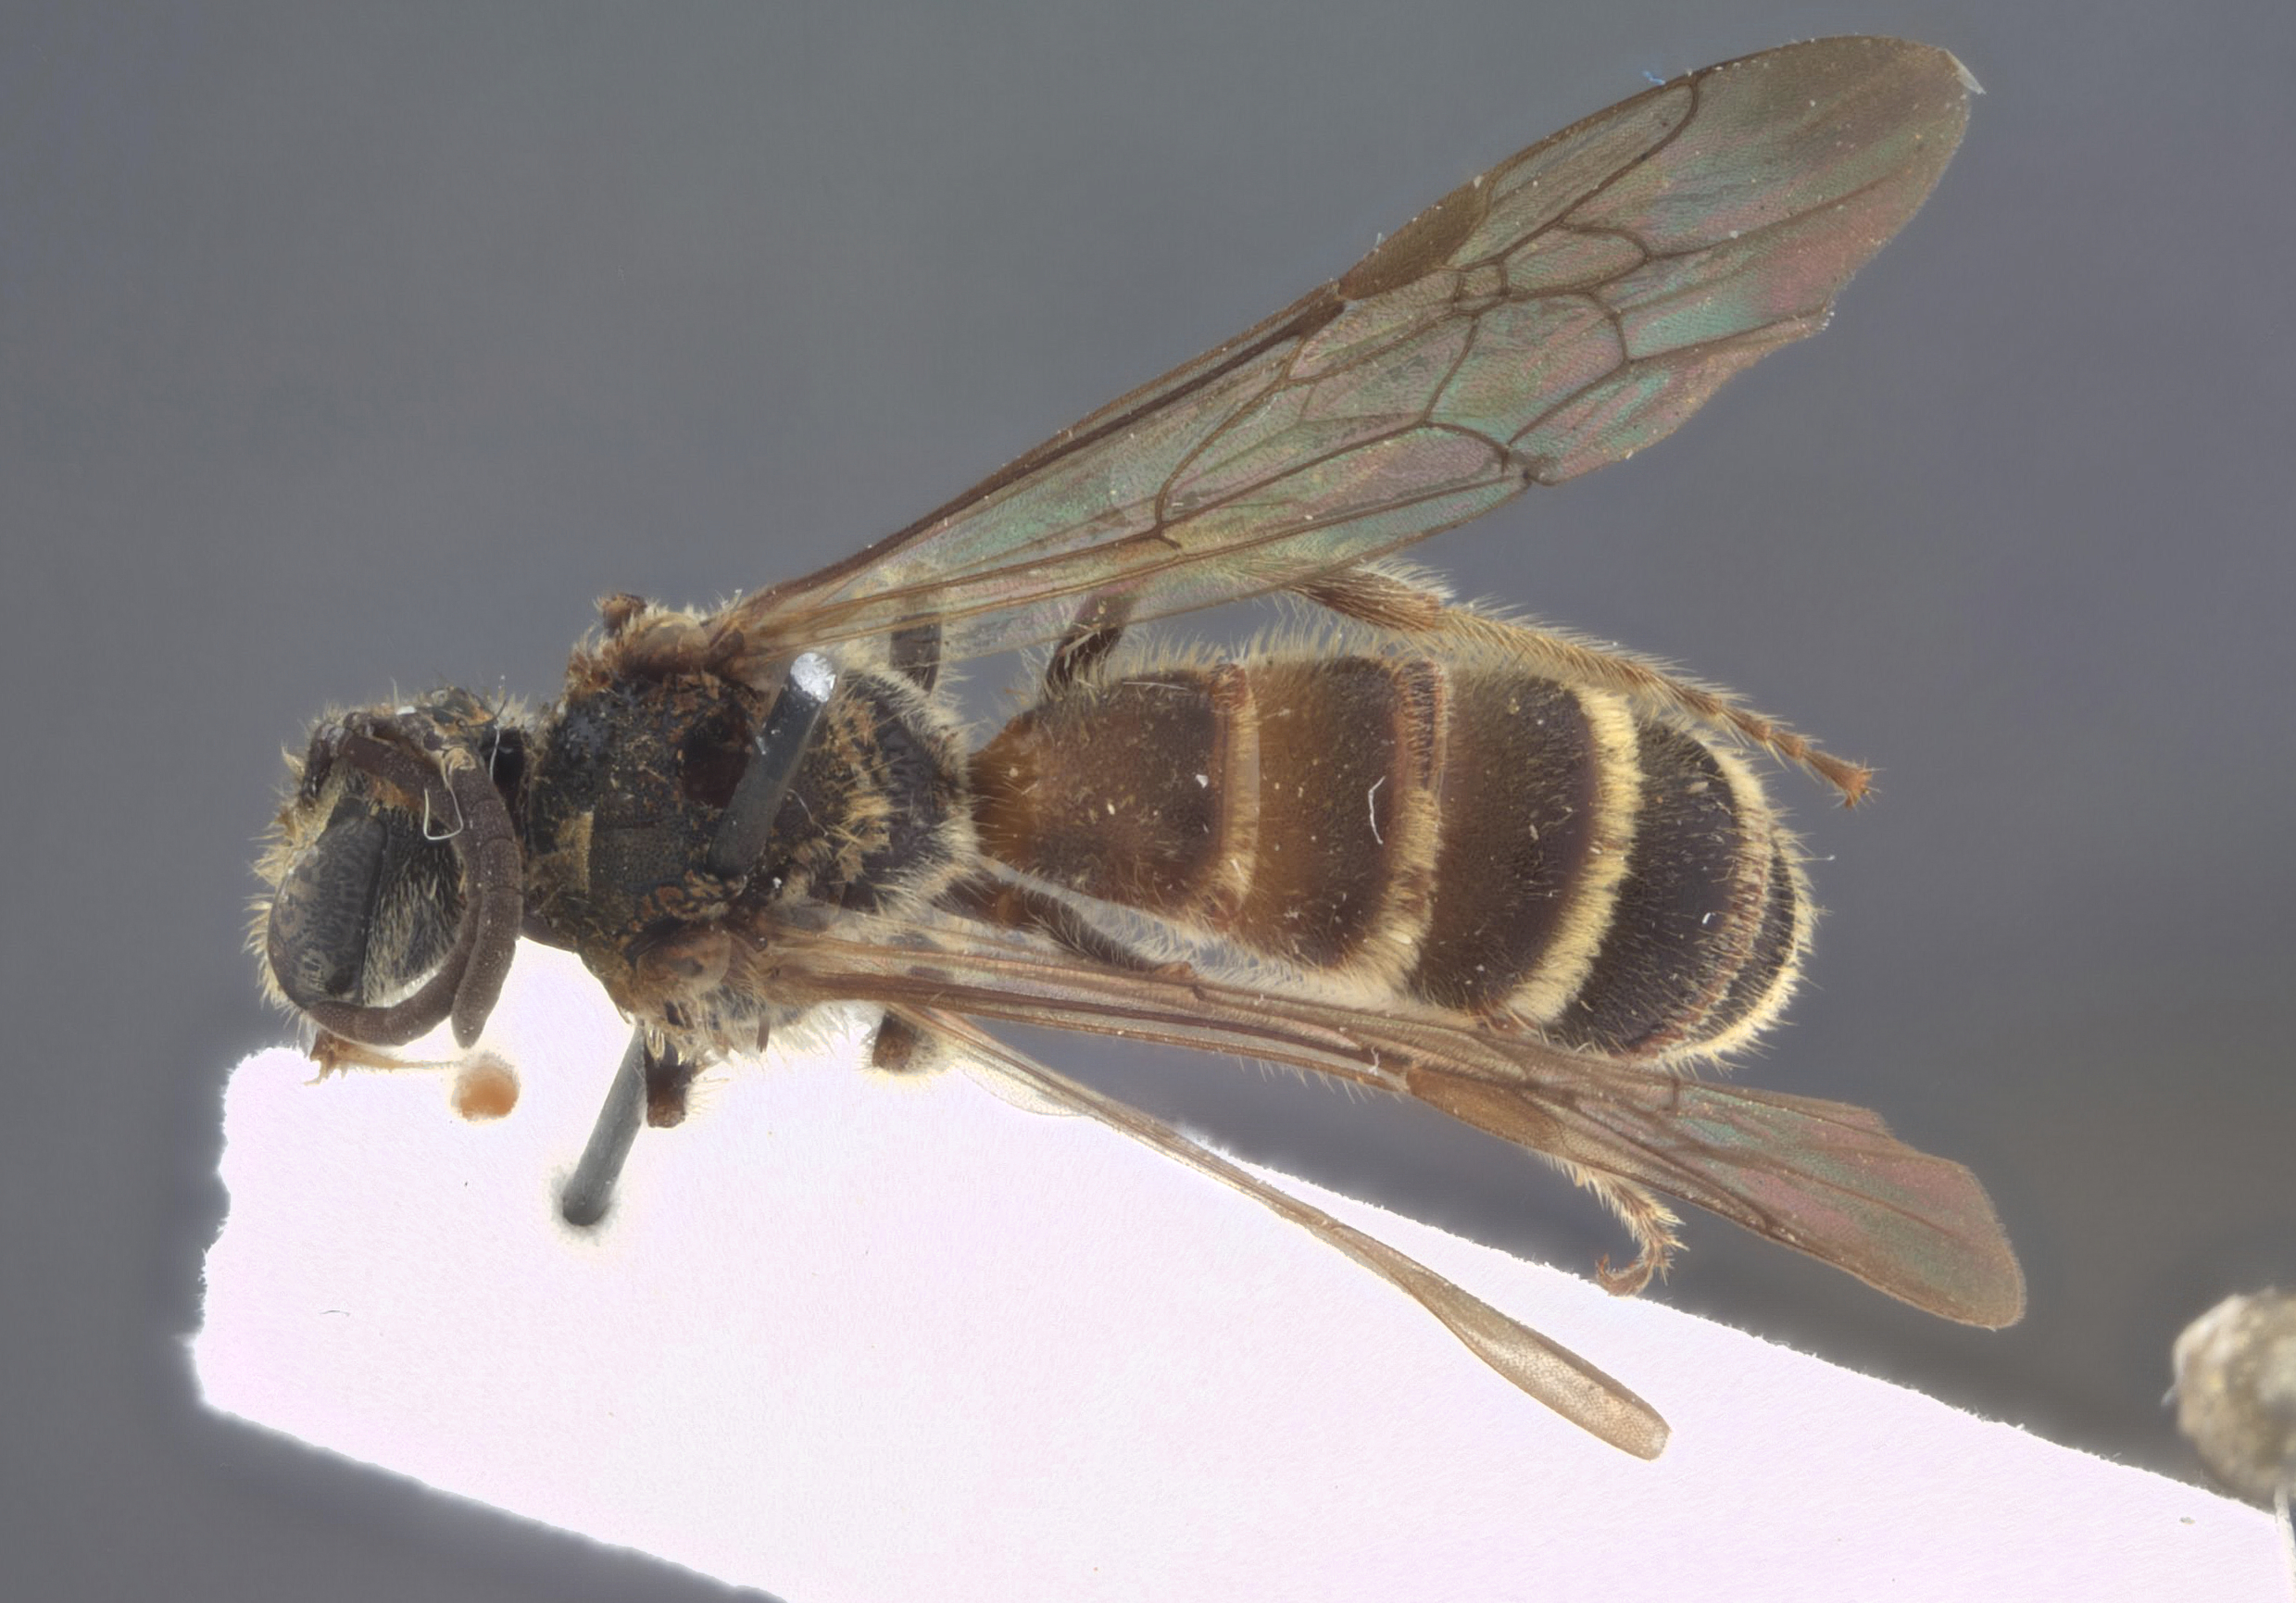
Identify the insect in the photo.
Lipotriches gracilis
